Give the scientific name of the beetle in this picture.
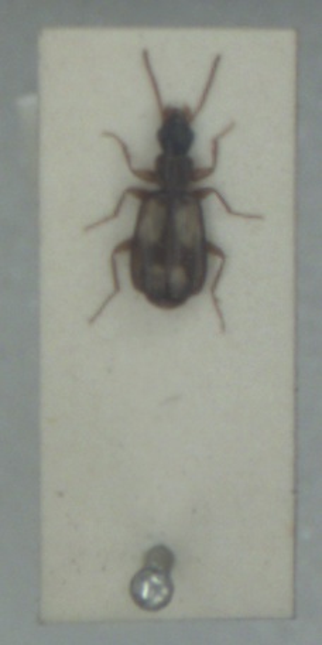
Calodromius spilotus
